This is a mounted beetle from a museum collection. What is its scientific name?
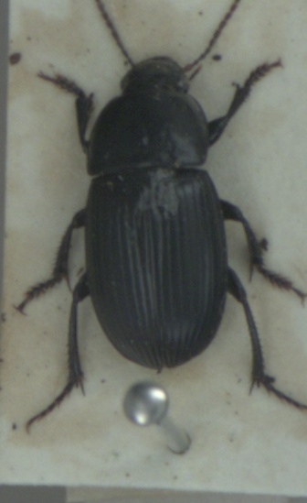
Harpalus serripes
